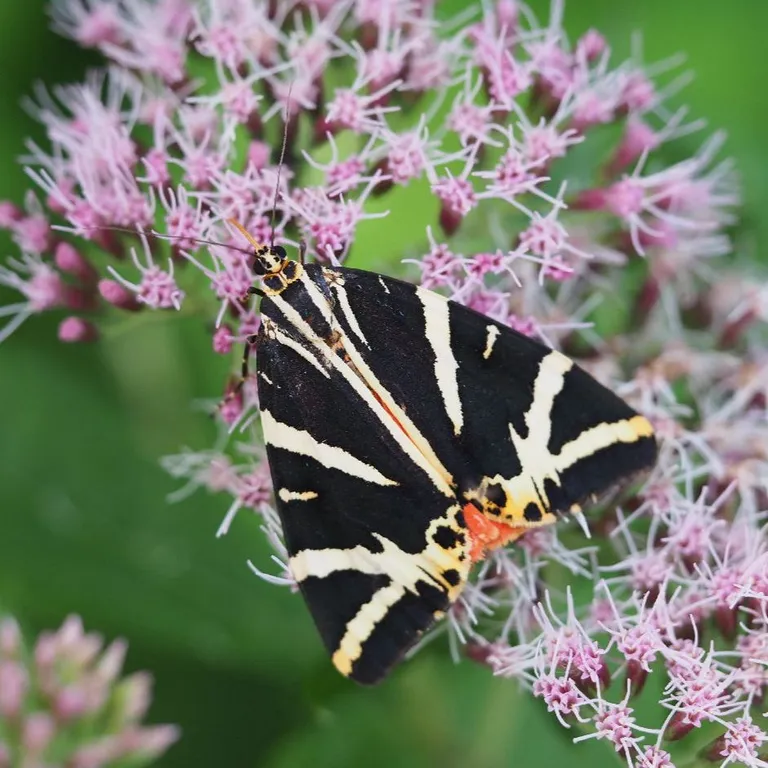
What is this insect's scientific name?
Euplagia quadripunctaria
